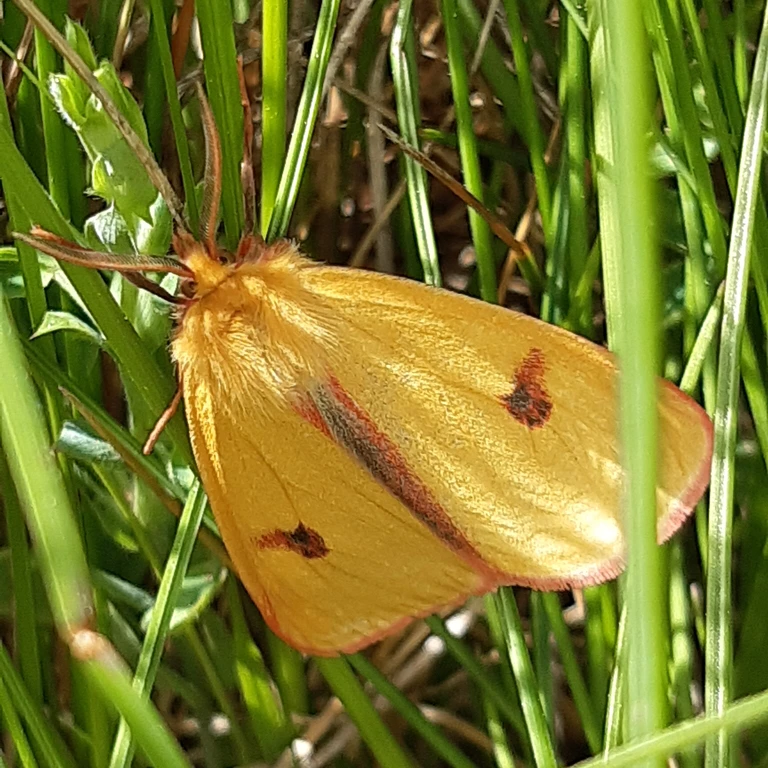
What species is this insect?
Diacrisia sannio
